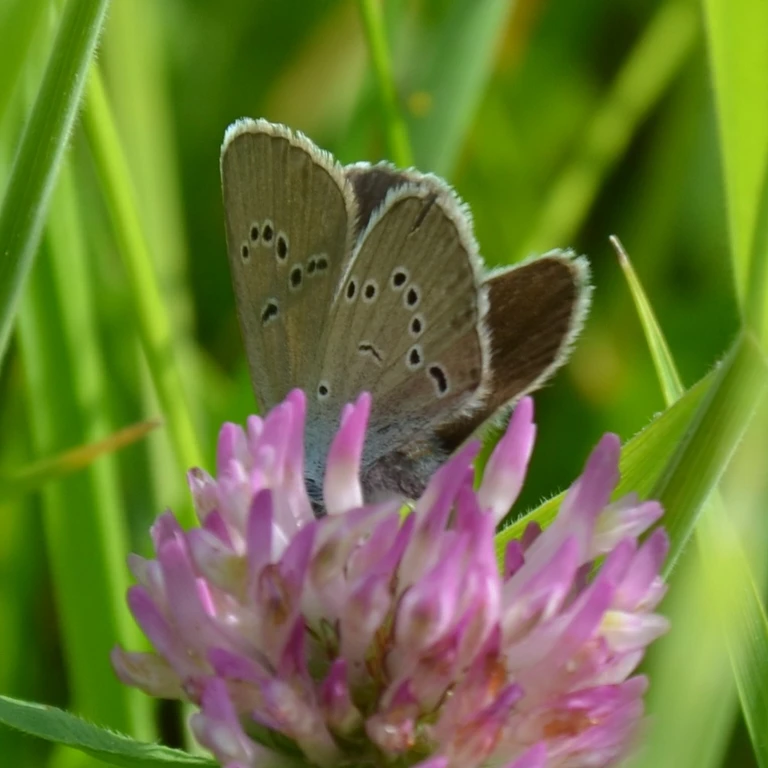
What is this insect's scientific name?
Cyaniris semiargus
